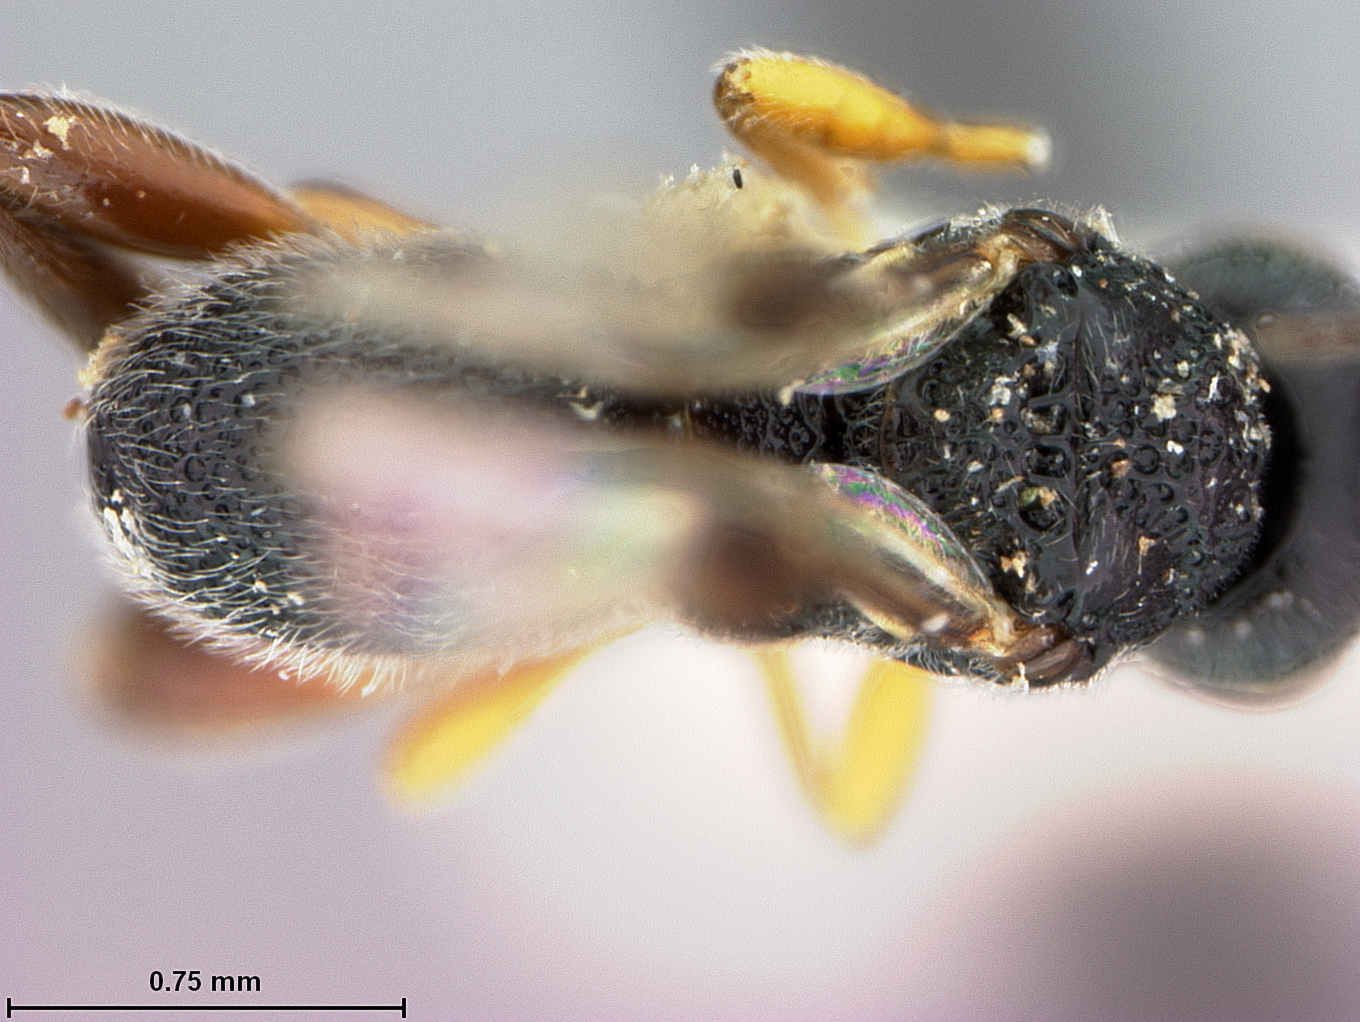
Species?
Urosigalphus neoschwarzi
